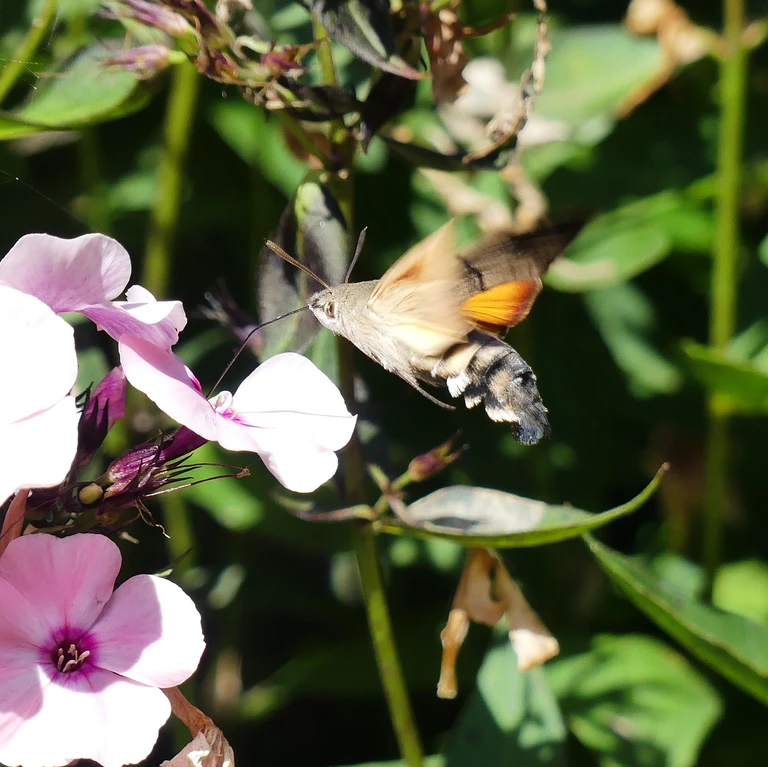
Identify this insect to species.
Macroglossum stellatarum
